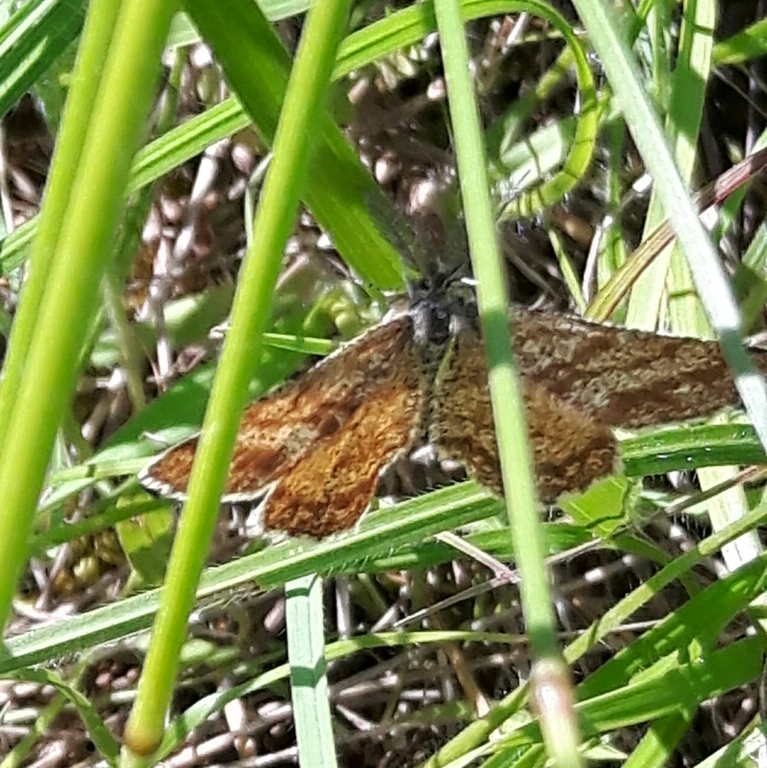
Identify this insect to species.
Ematurga atomaria
